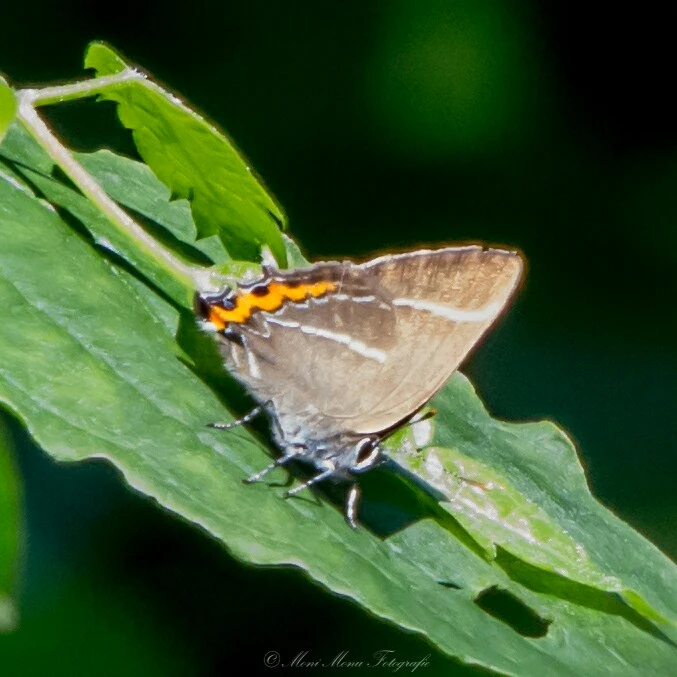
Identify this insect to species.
Satyrium w-album
